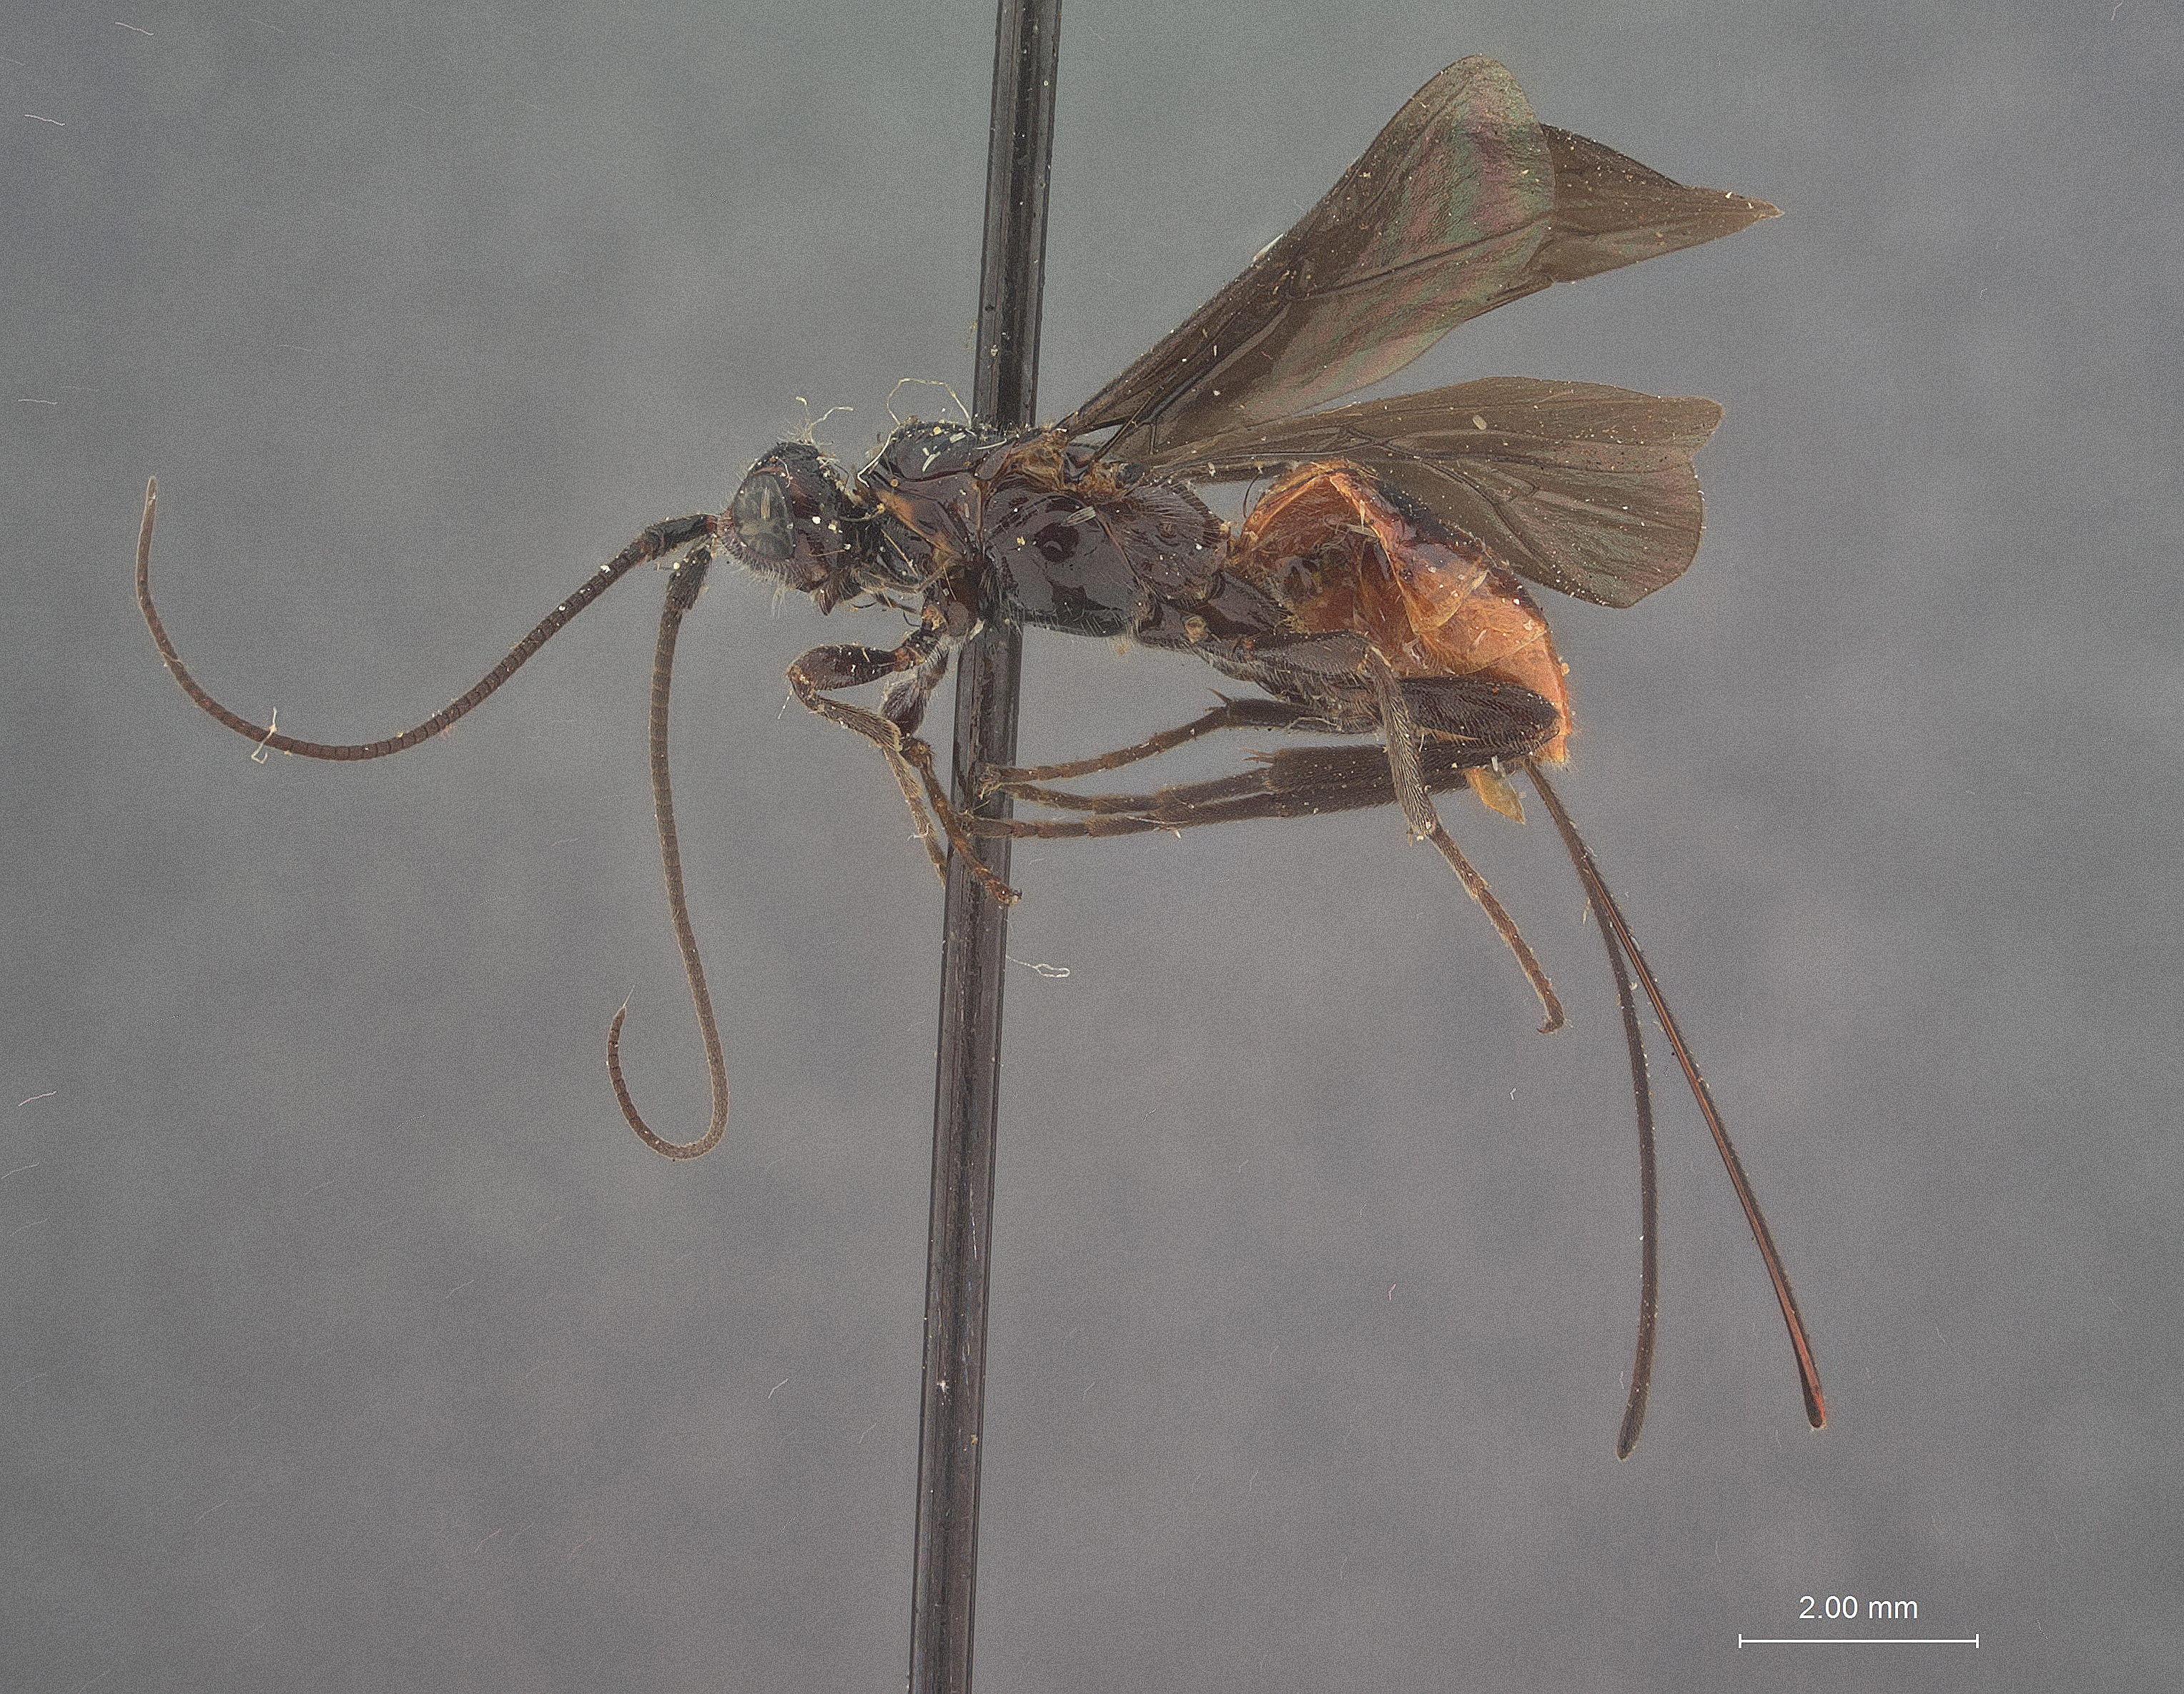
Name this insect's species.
Atanycolimorpha winnemanae
